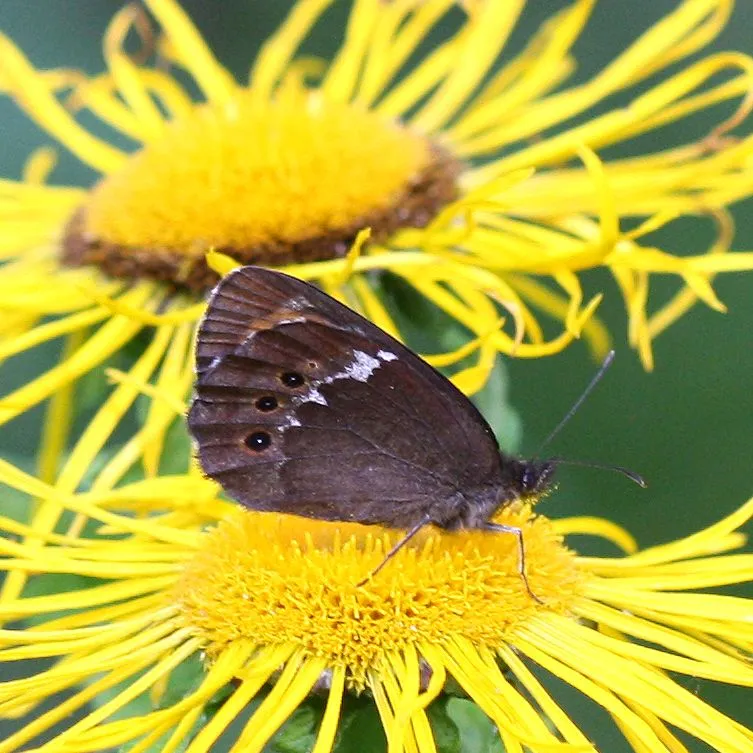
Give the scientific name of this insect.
Erebia ligea
